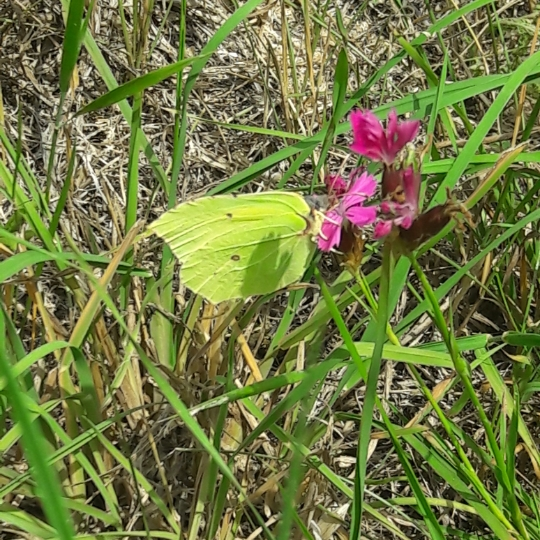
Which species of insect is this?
Gonepteryx rhamni
